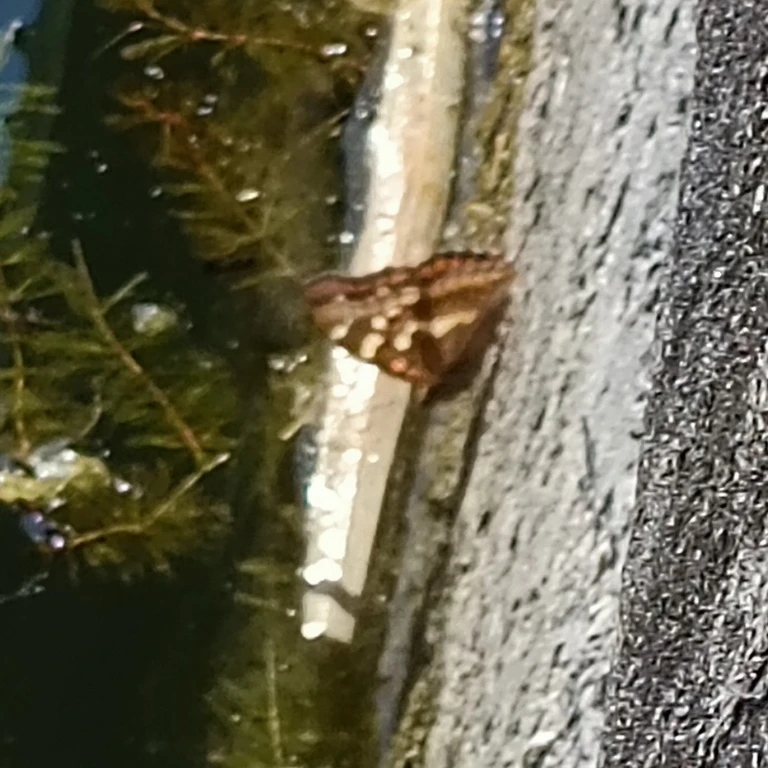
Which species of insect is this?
Apatura ilia
